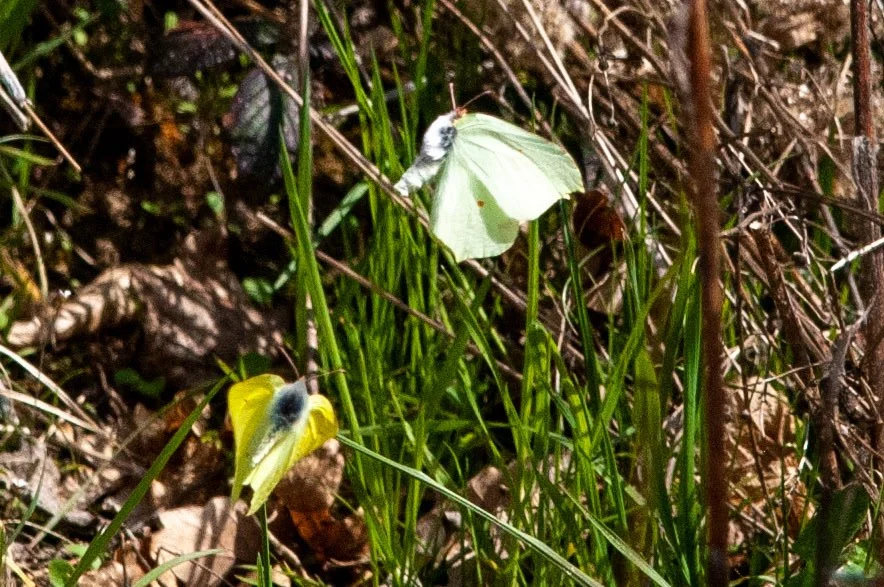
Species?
Gonepteryx rhamni
